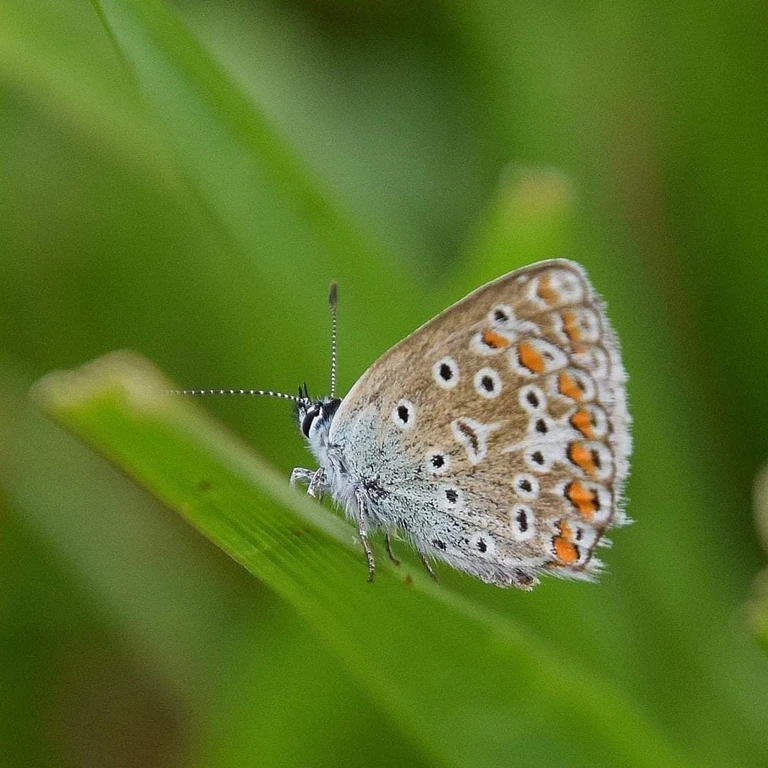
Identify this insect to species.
Polyommatus icarus
